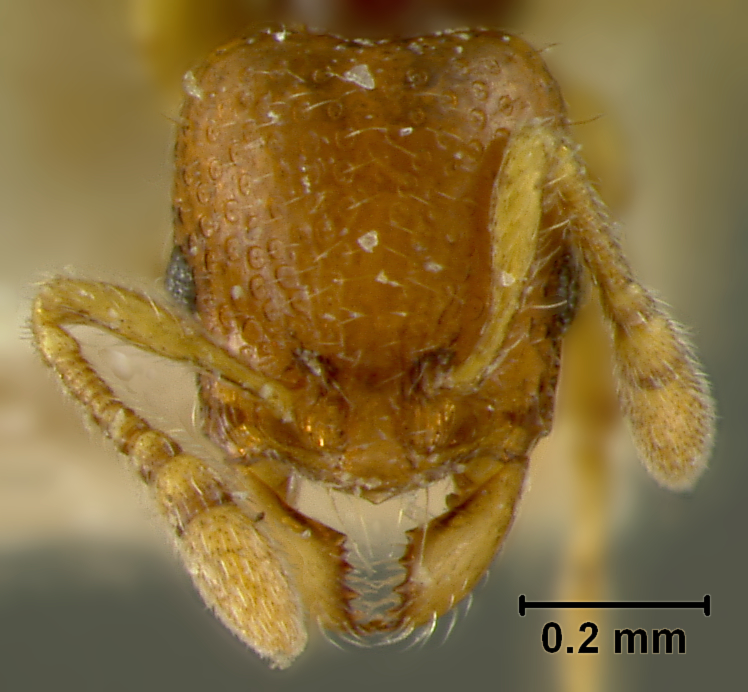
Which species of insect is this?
Vollenhovia foveaceps
